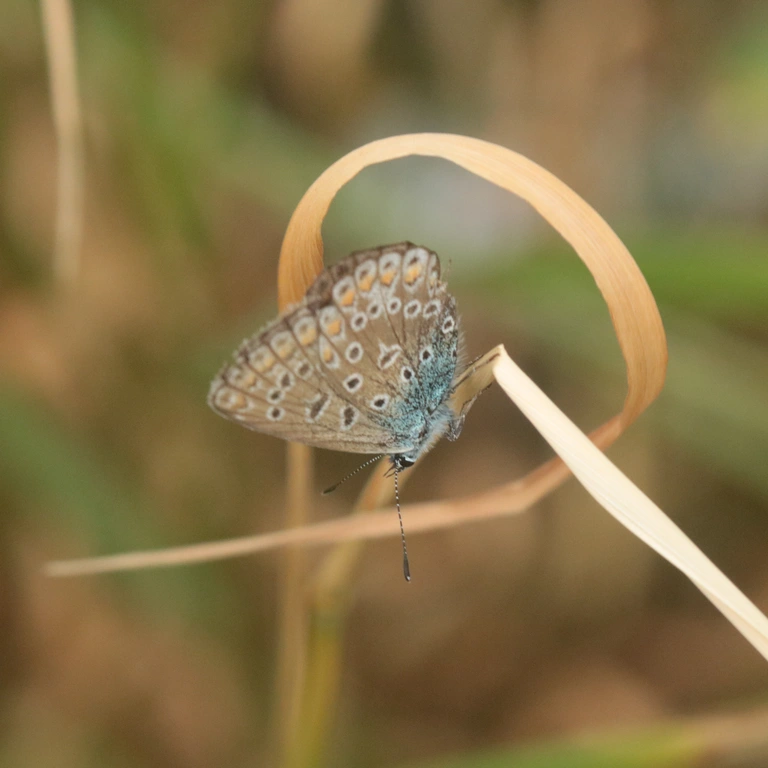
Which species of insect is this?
Polyommatus icarus
